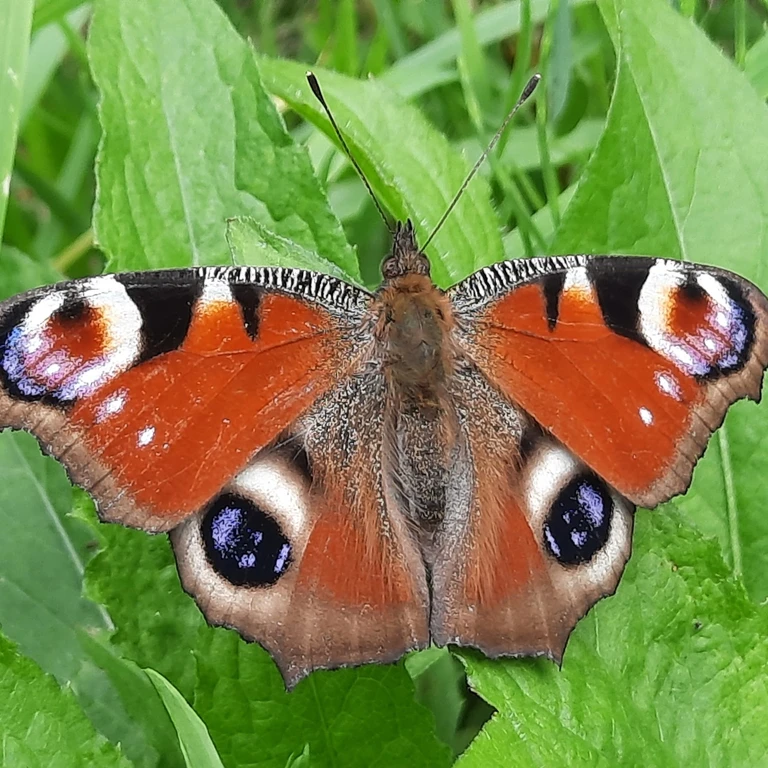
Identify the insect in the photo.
Aglais io
